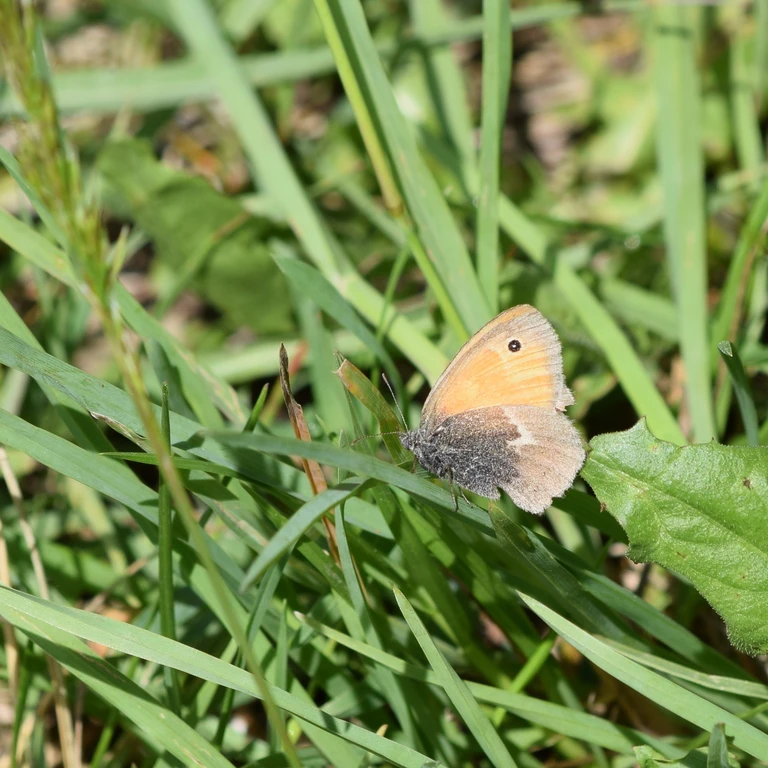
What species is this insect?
Coenonympha pamphilus
